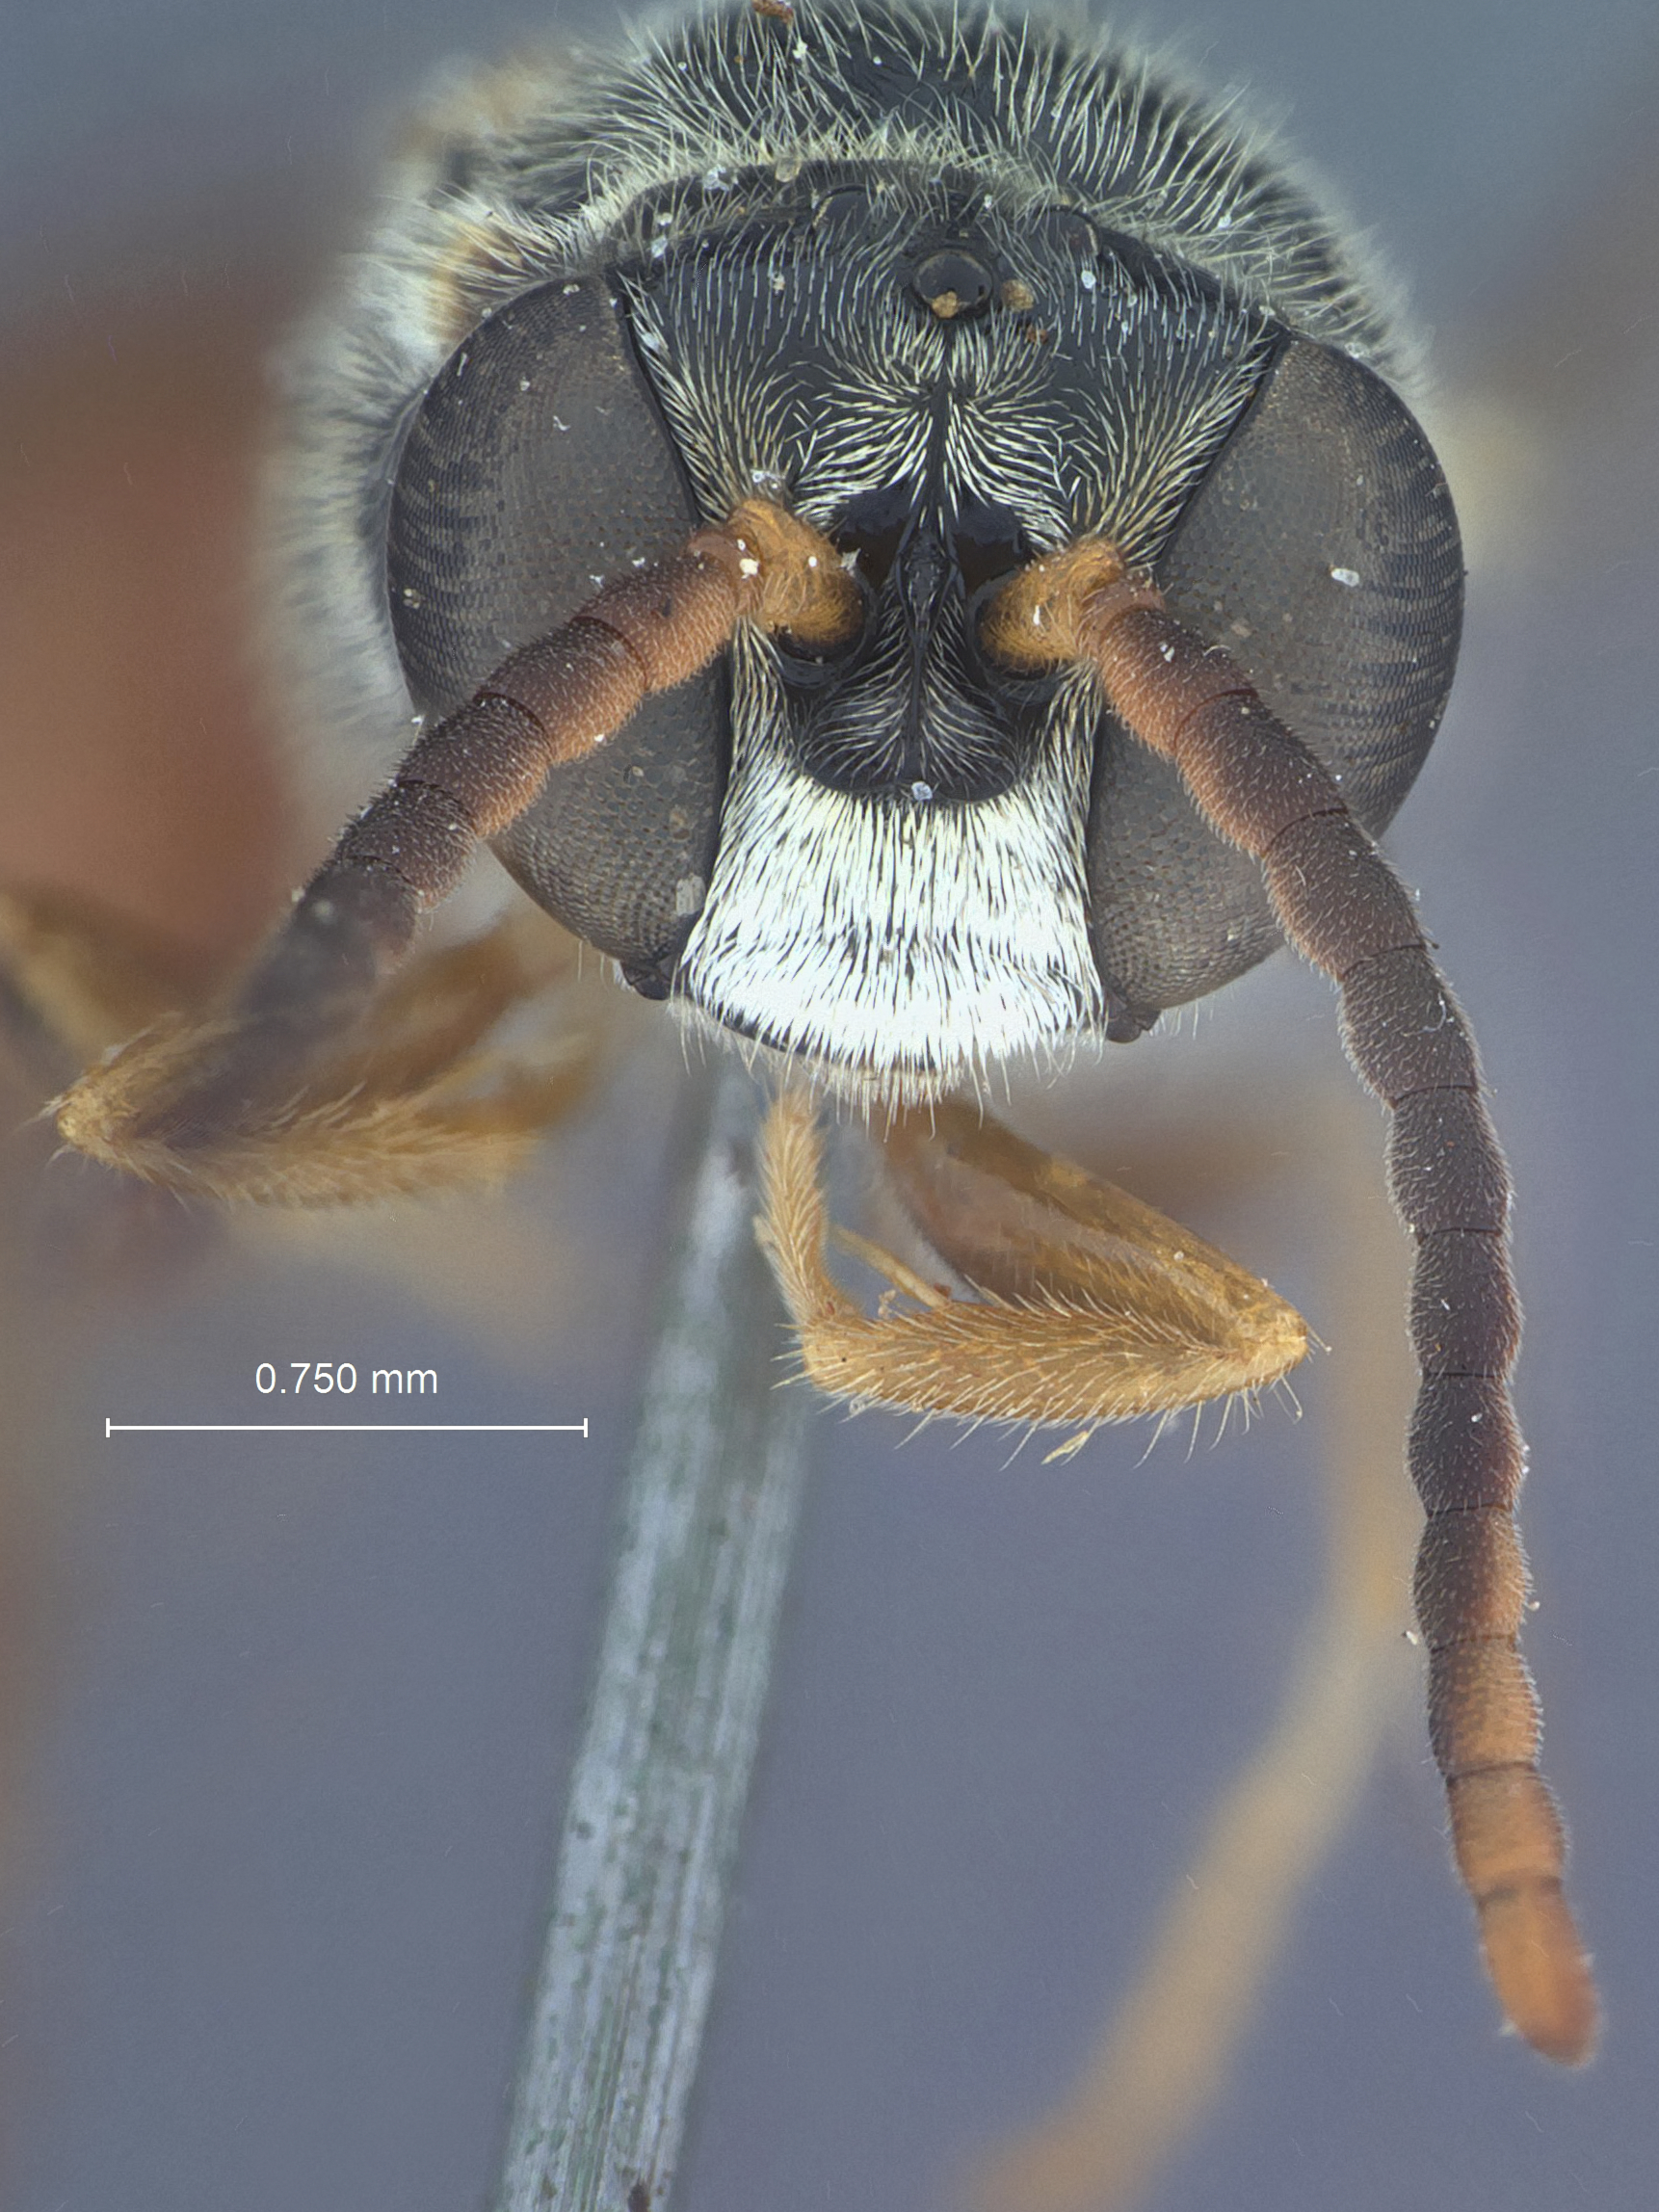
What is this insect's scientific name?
Diodontus antennatus
